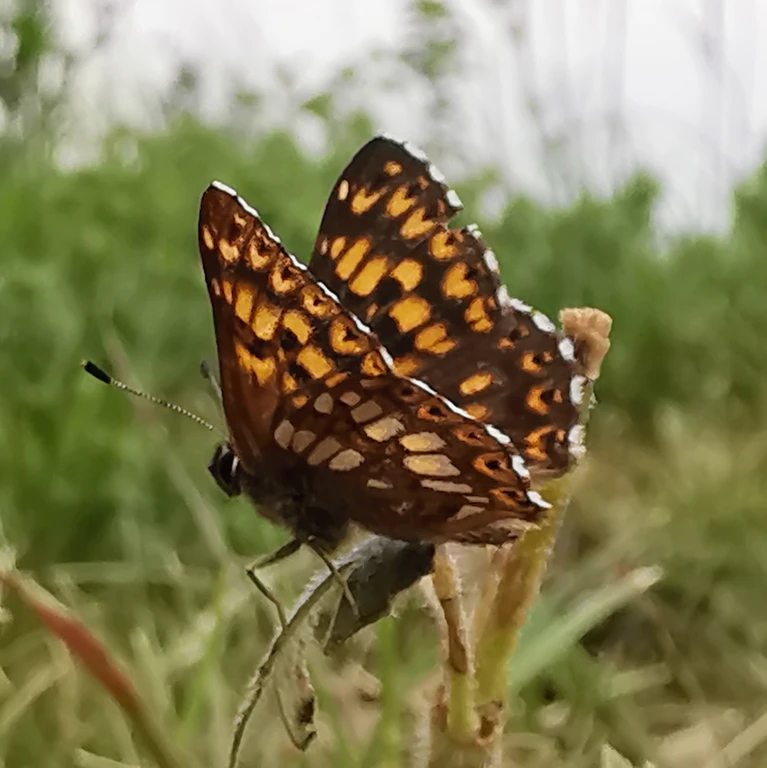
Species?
Hamearis lucina
